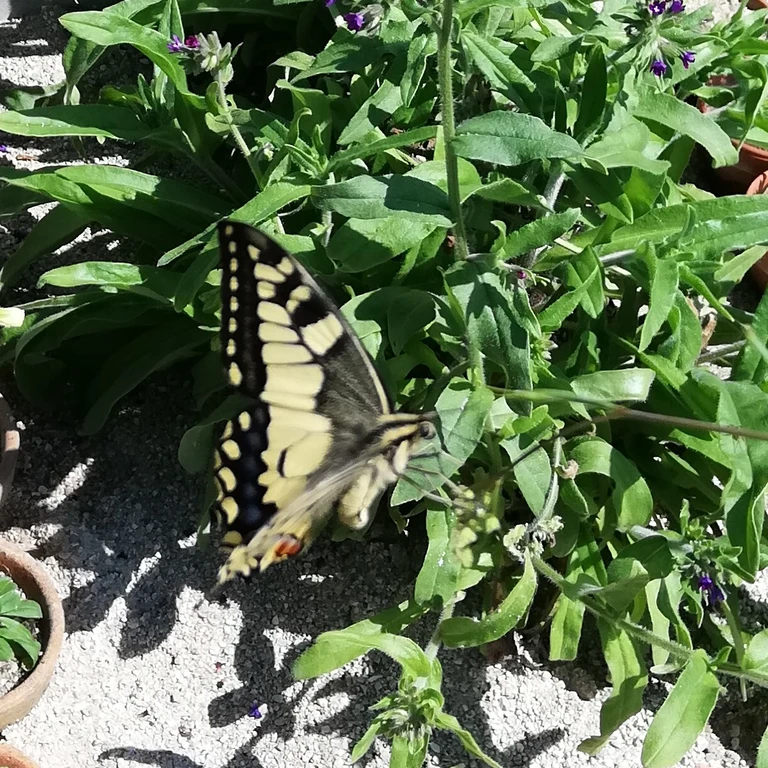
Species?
Papilio machaon
